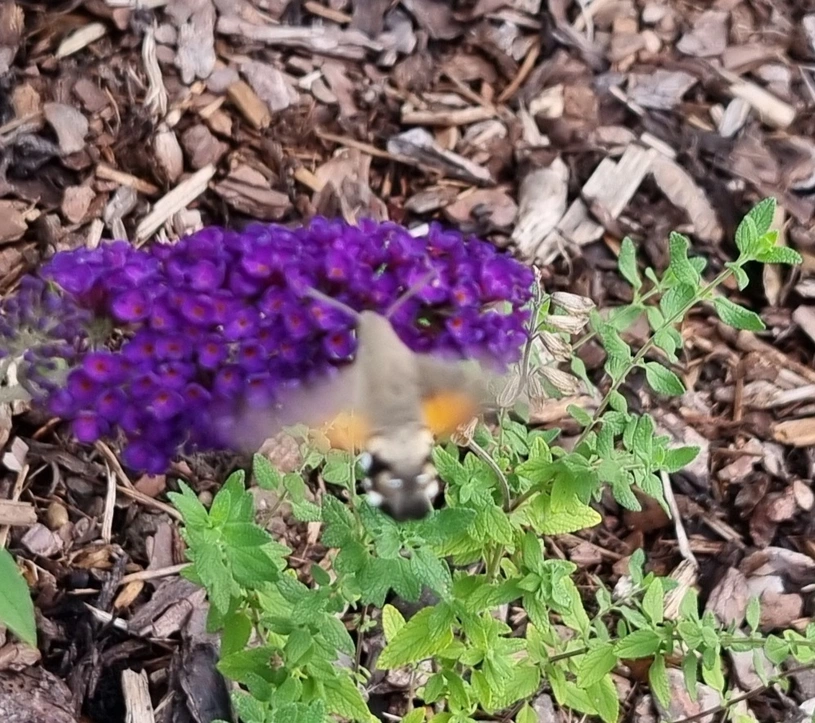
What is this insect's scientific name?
Macroglossum stellatarum
